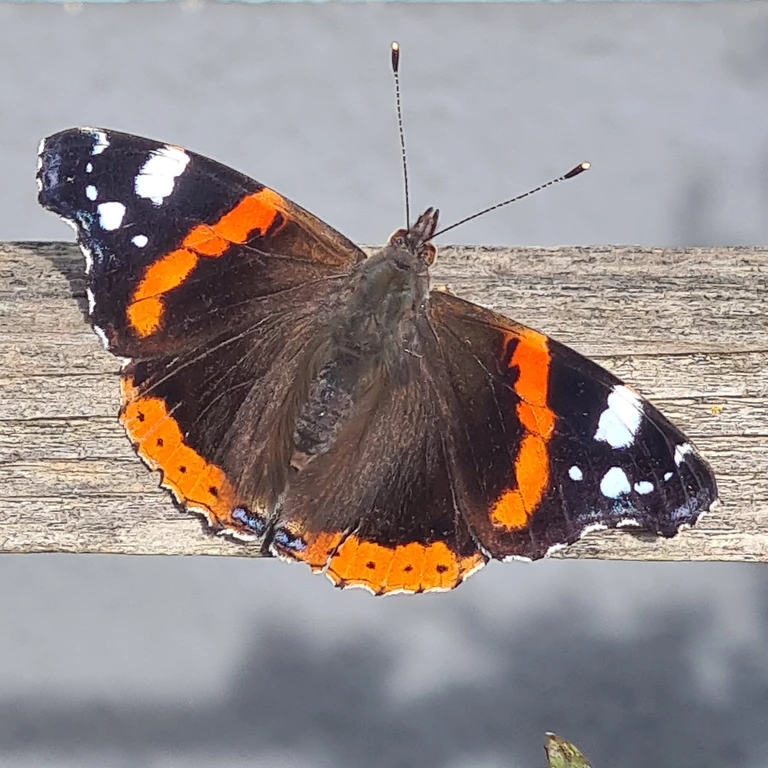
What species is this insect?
Vanessa atalanta
